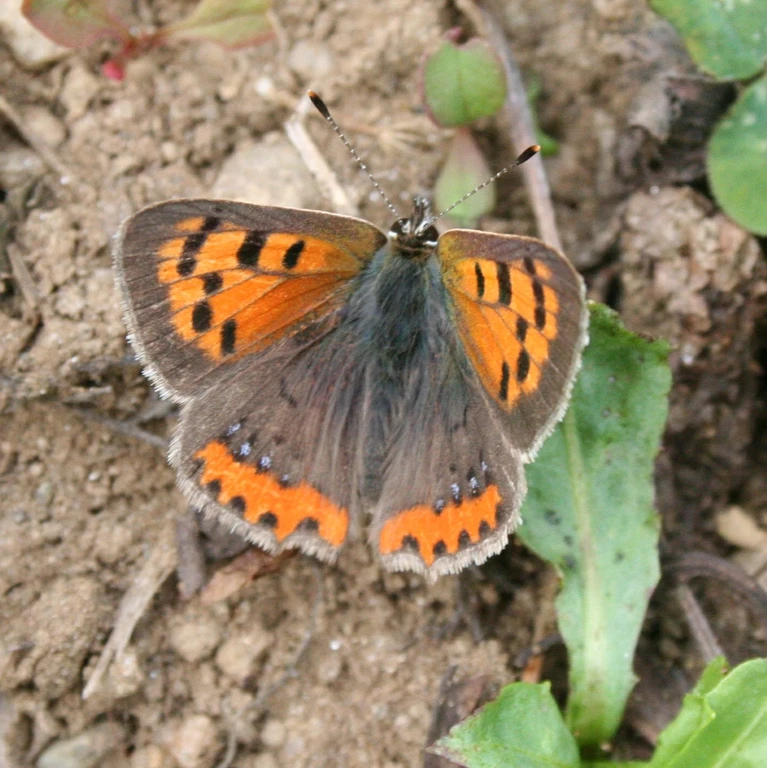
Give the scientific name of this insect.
Lycaena phlaeas
